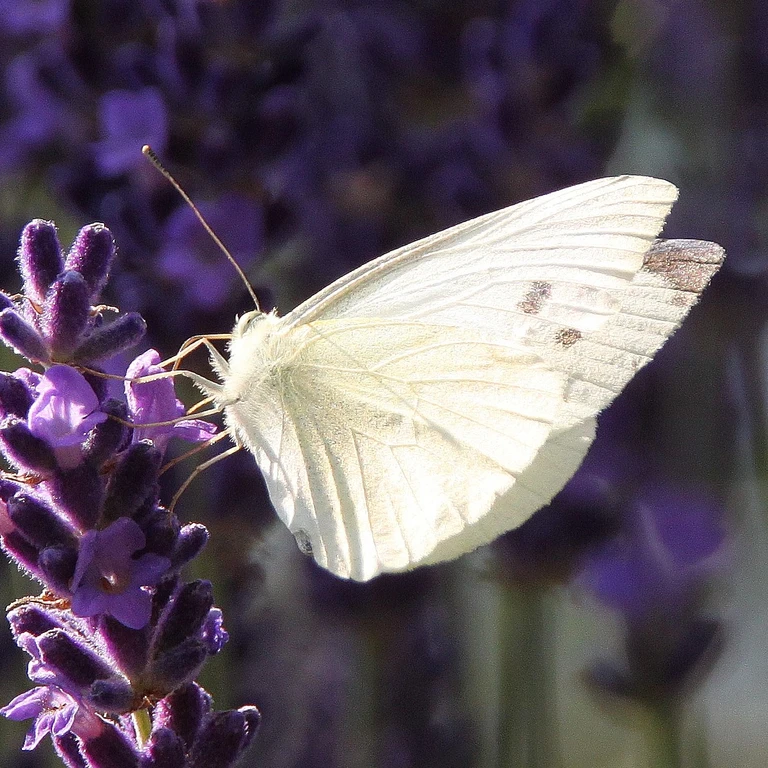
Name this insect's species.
Pieris rapae
